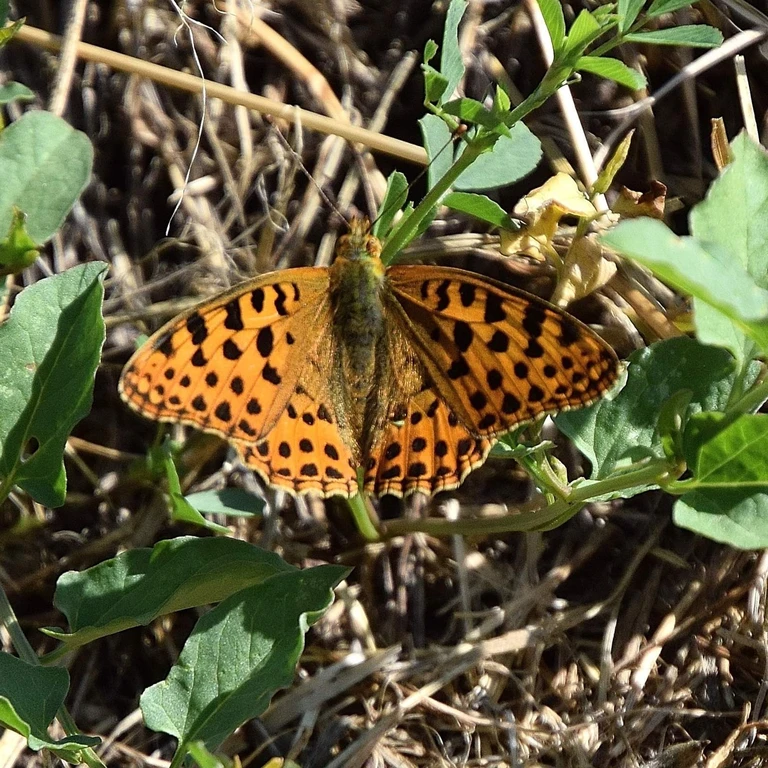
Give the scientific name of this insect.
Issoria lathonia
